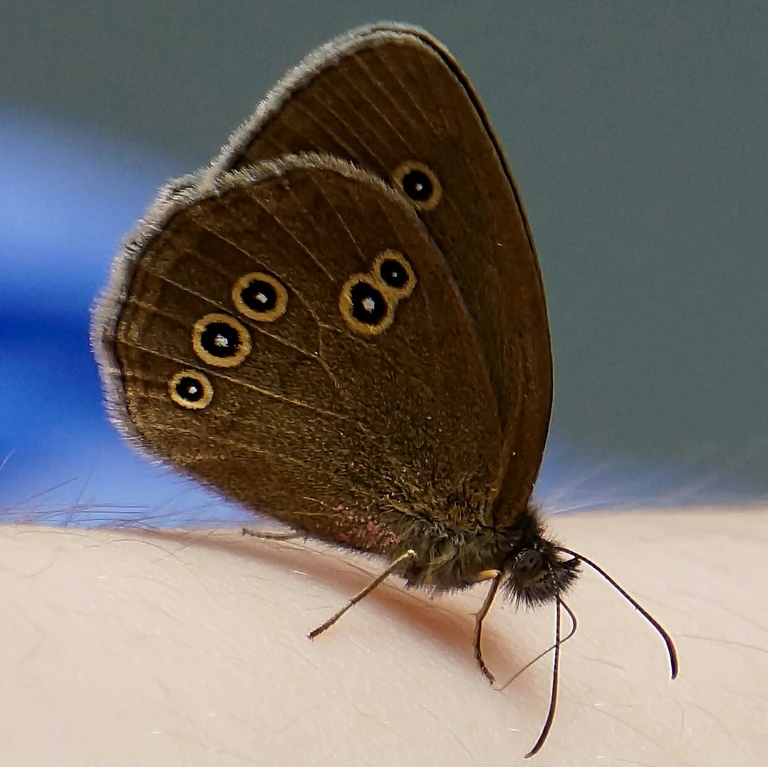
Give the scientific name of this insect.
Aphantopus hyperantus
